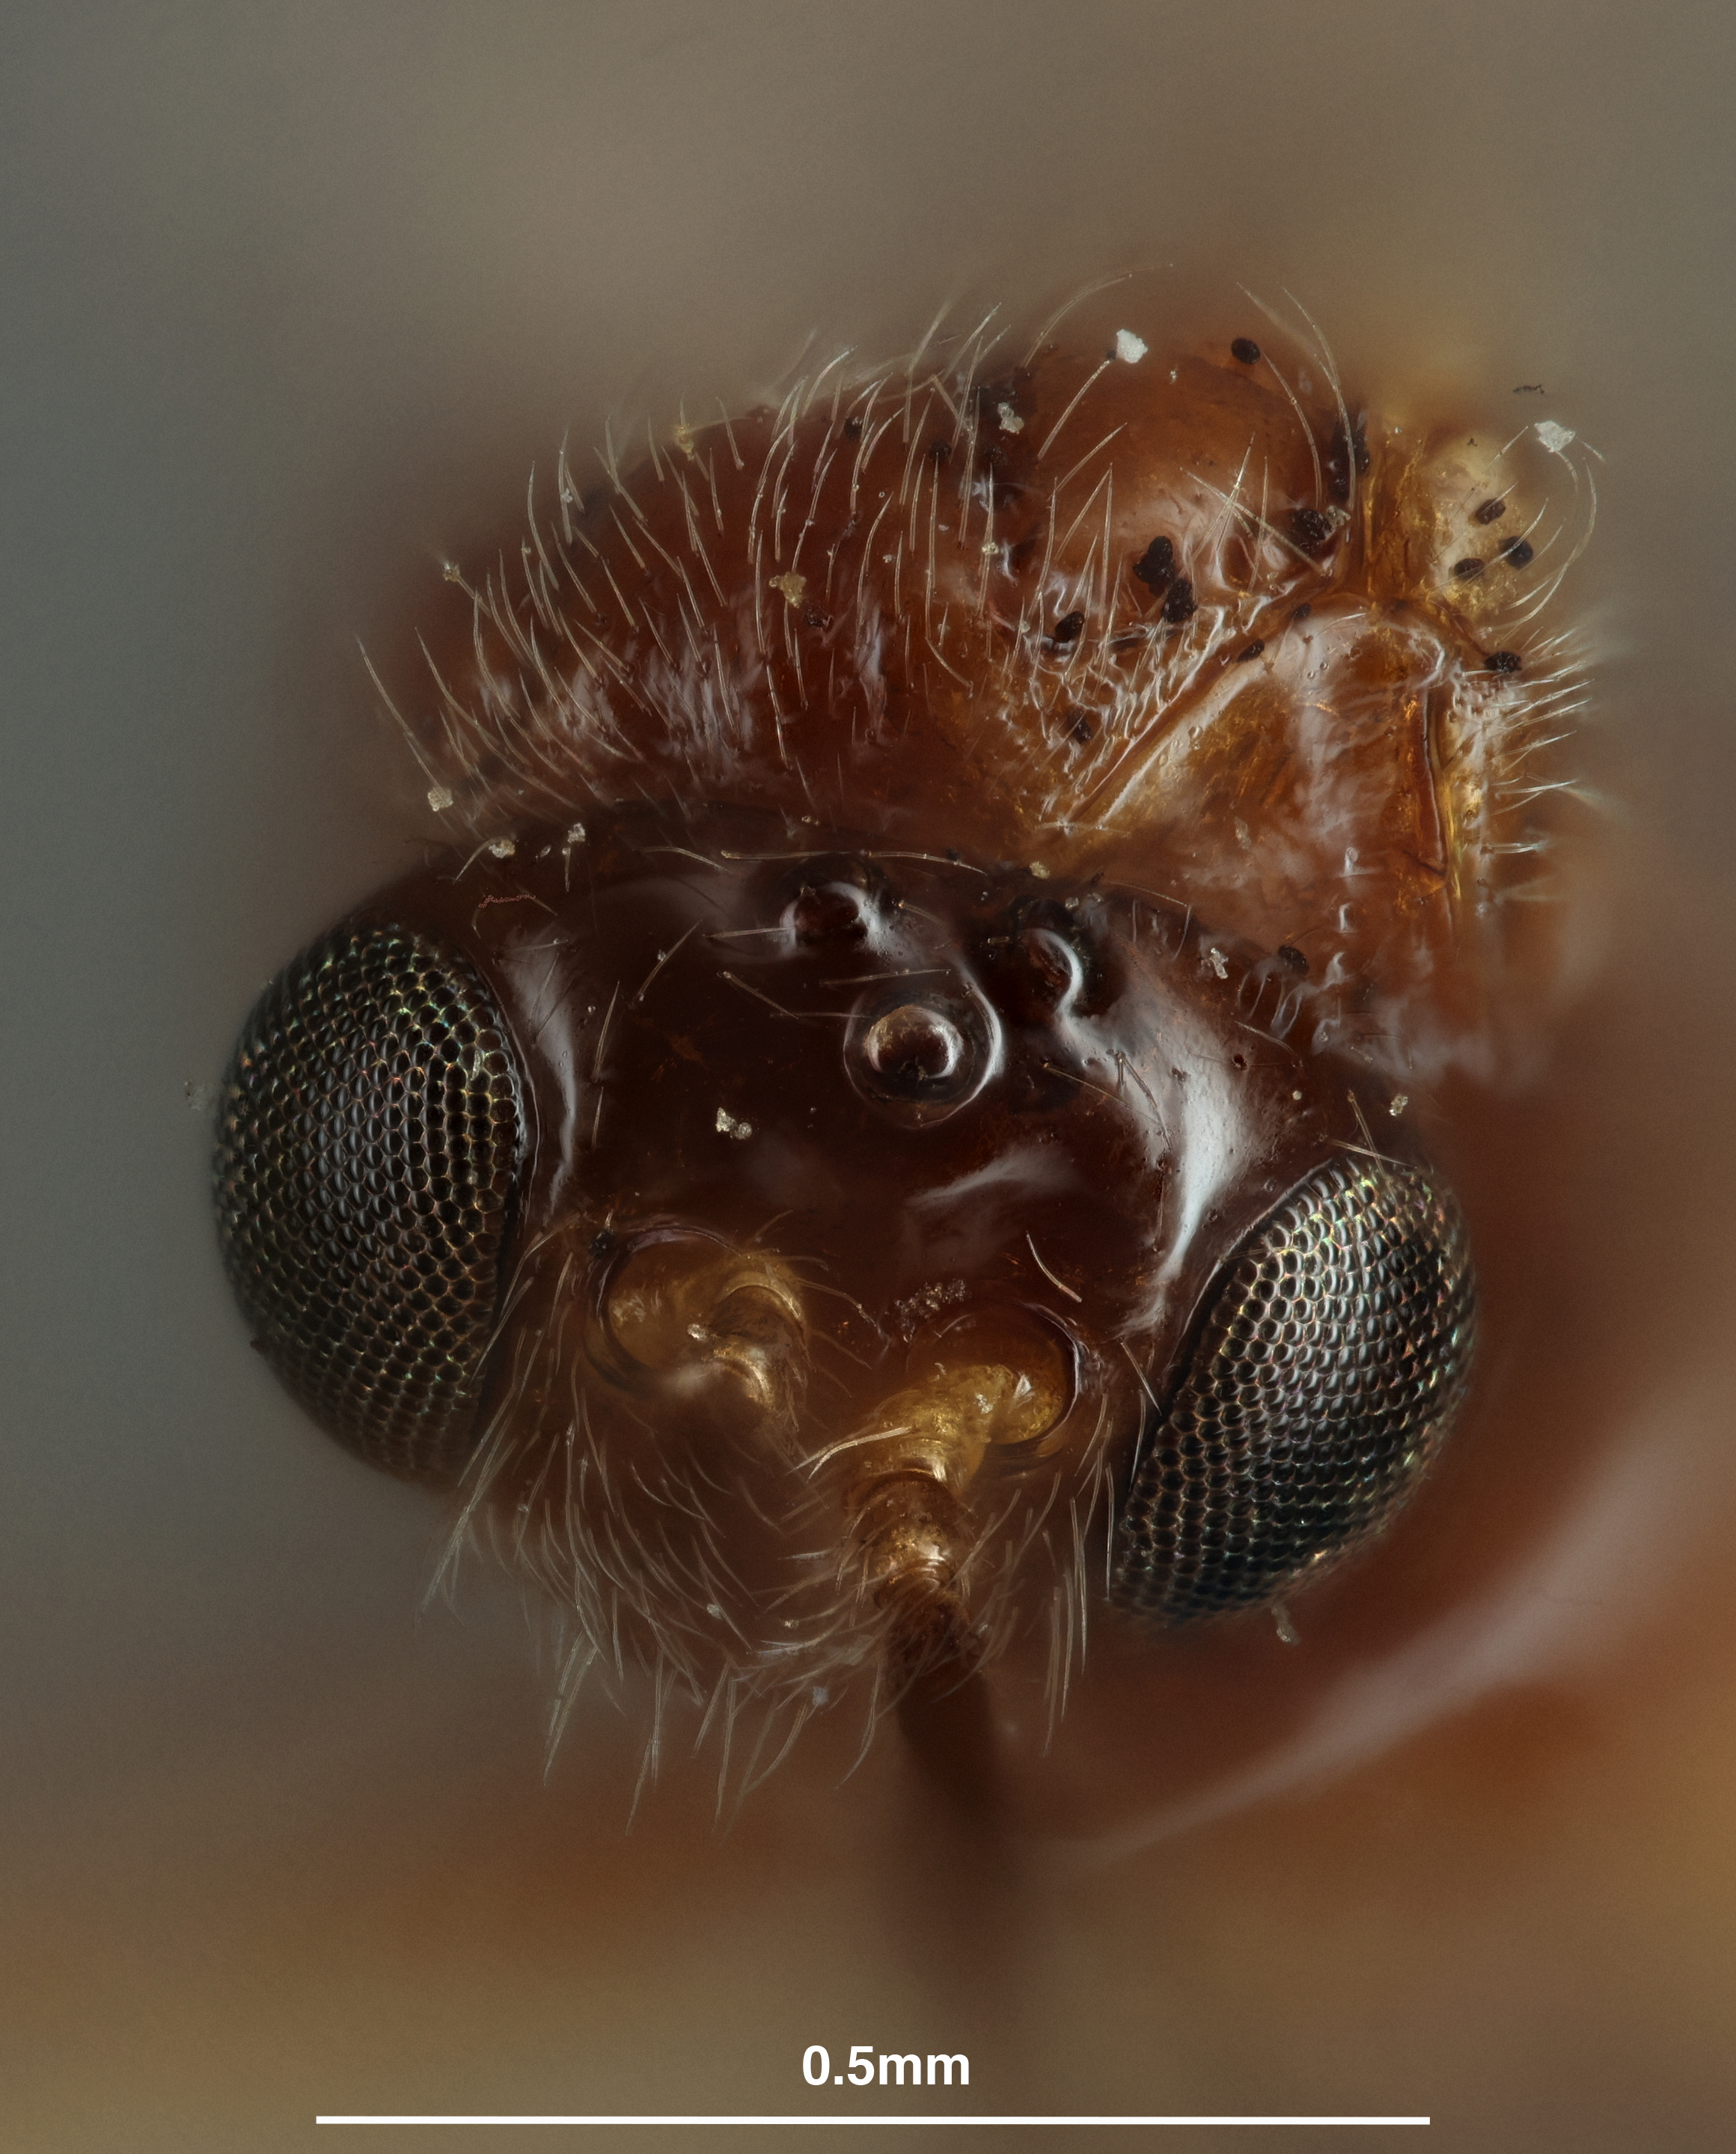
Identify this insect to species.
Opius lepidus
